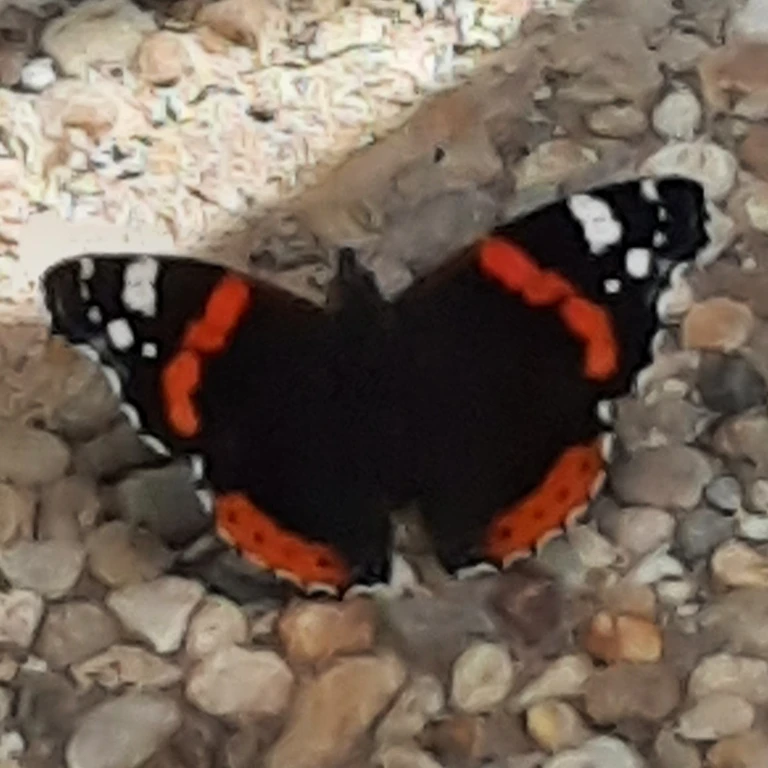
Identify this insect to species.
Vanessa atalanta
